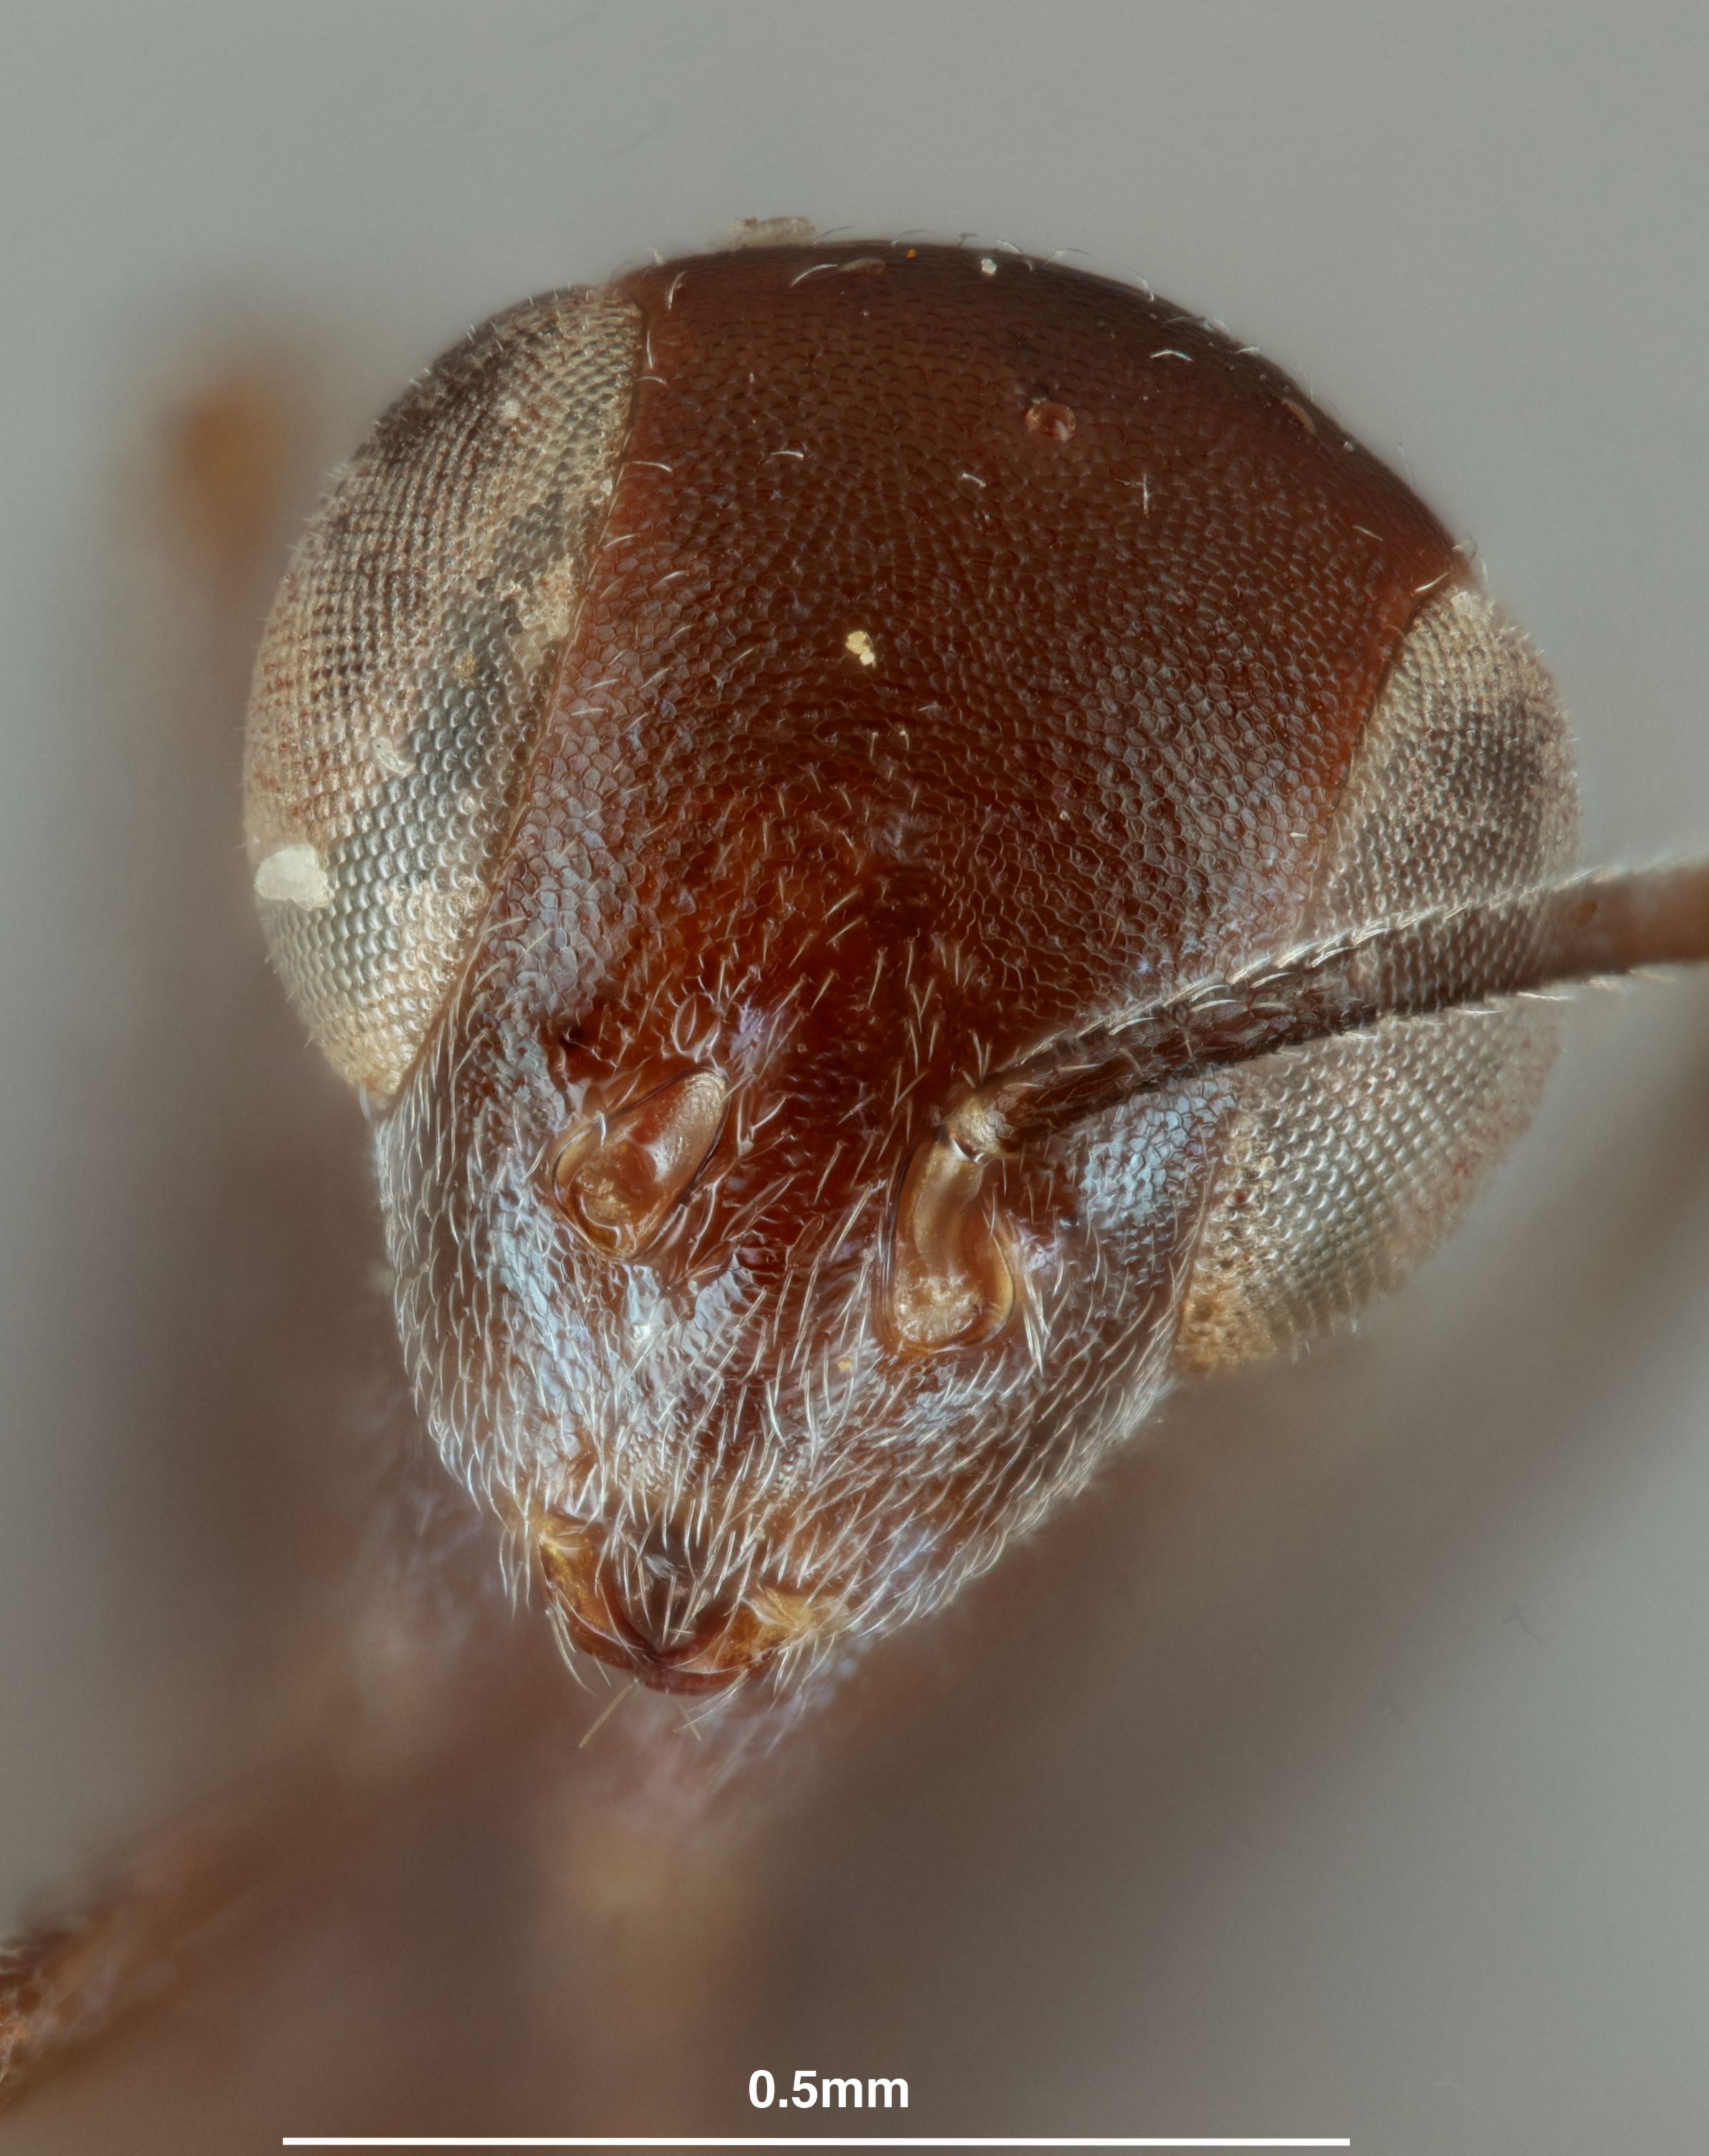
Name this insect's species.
Vosleria signata
